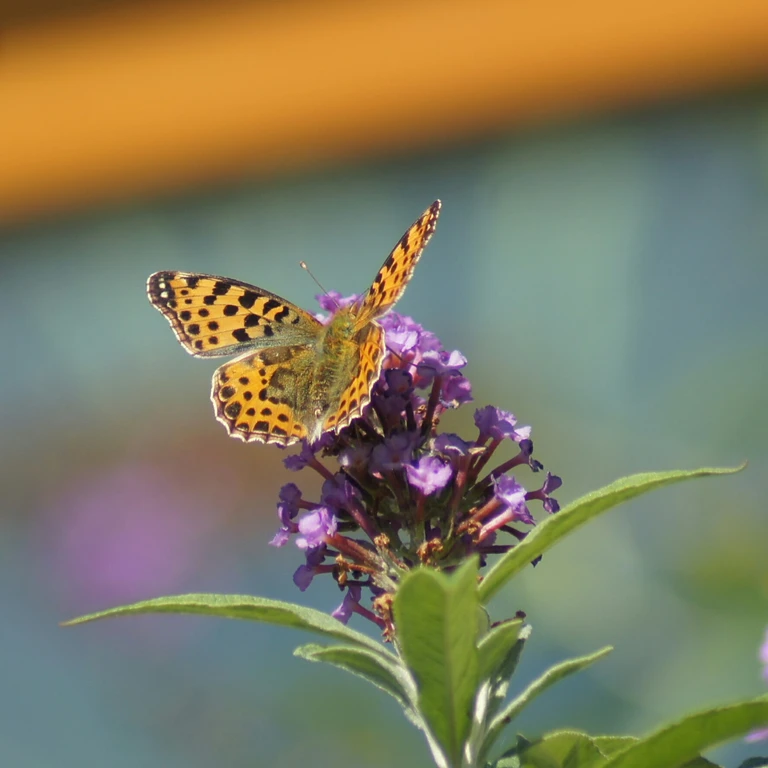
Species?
Issoria lathonia
